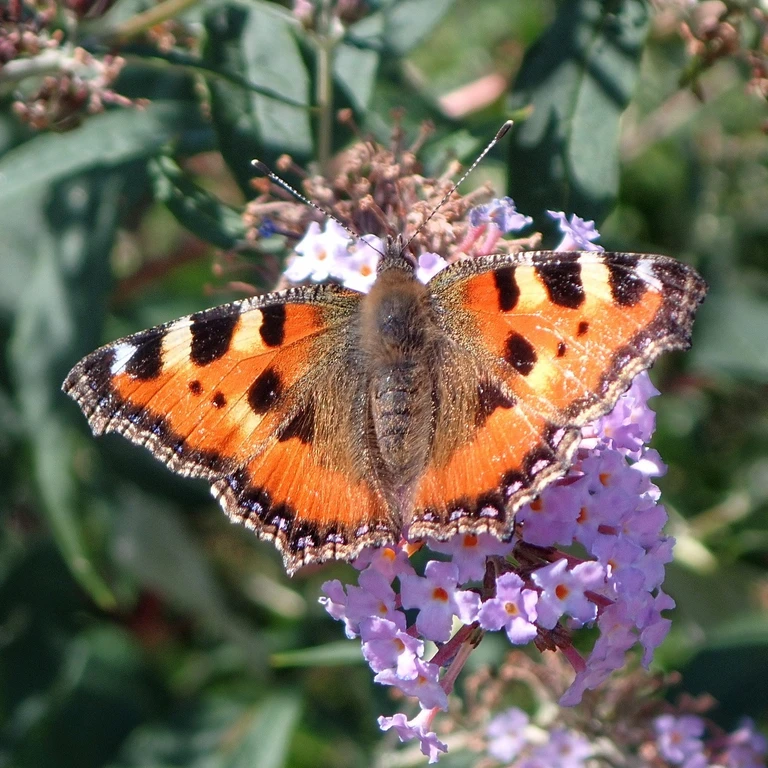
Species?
Aglais urticae
